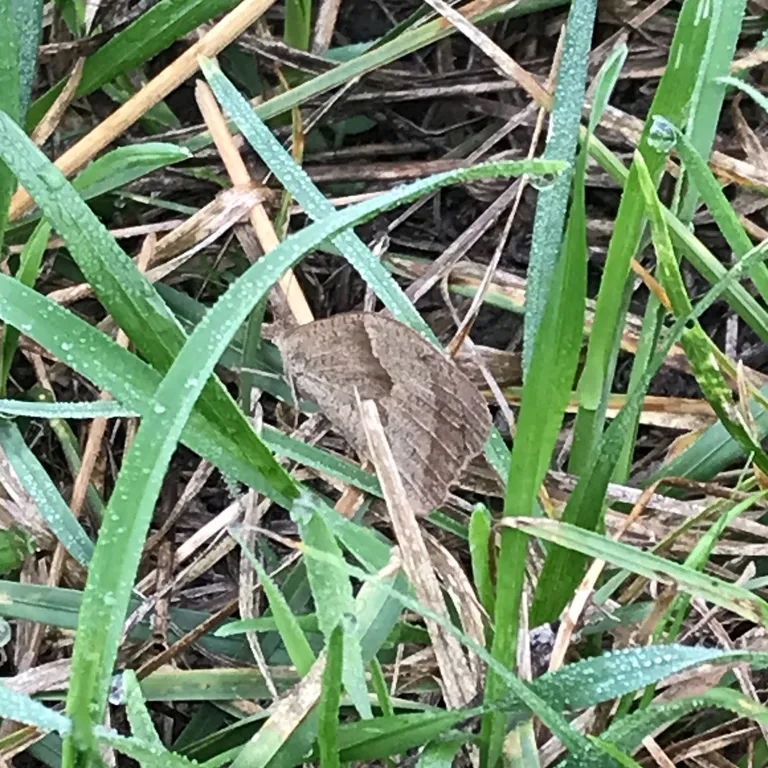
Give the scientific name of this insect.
Maniola jurtina
